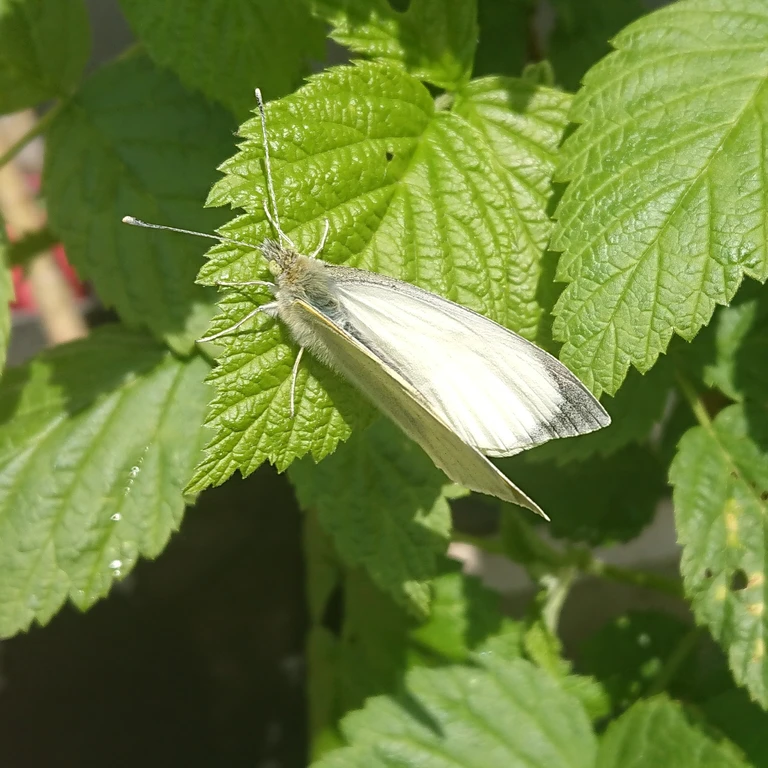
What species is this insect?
Pieris brassicae
